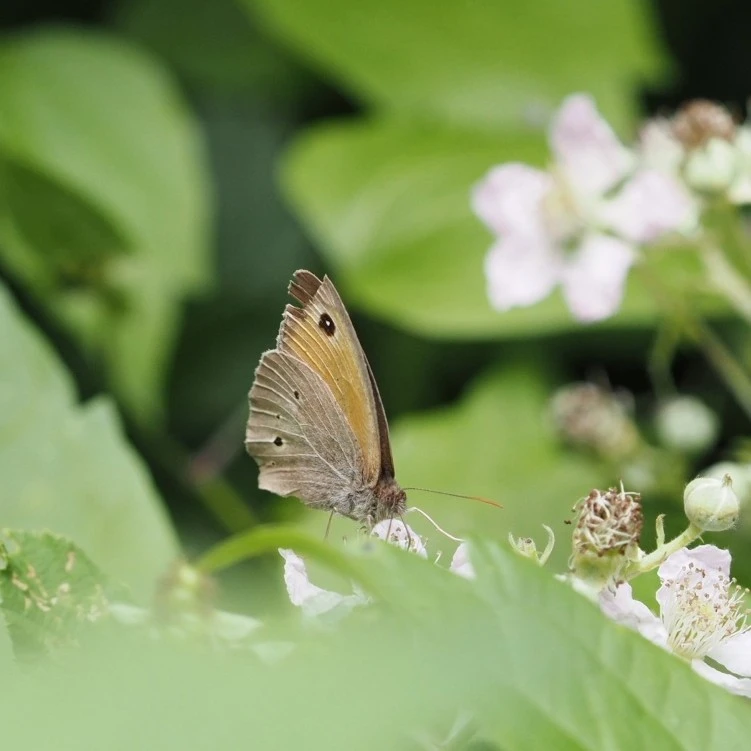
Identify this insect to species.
Maniola jurtina
